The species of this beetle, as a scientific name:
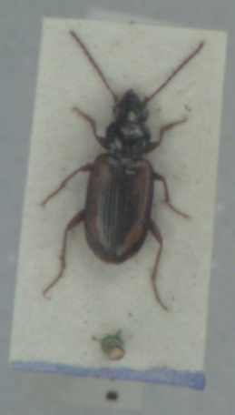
Bembidion maritimum
